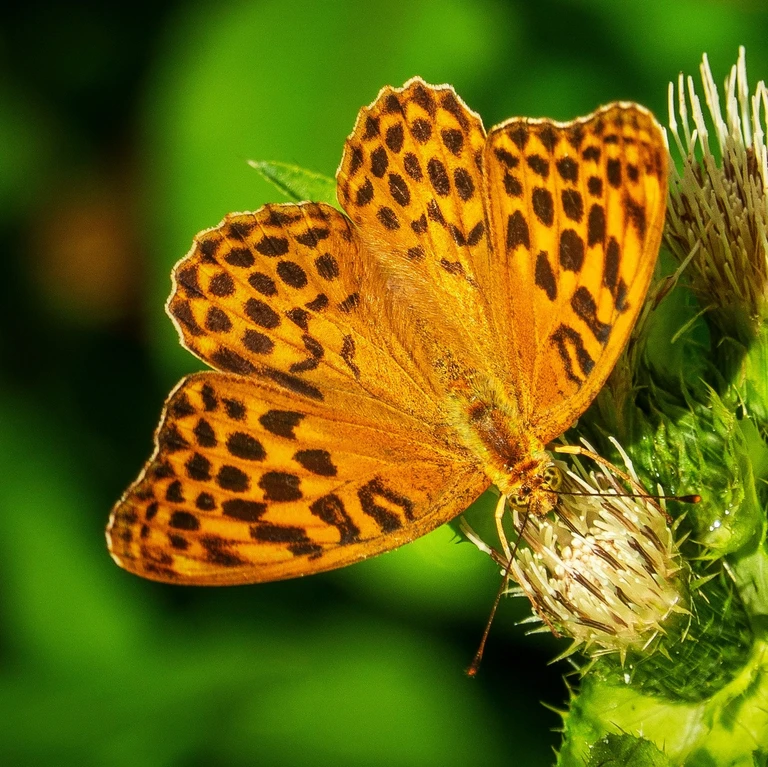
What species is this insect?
Argynnis paphia
